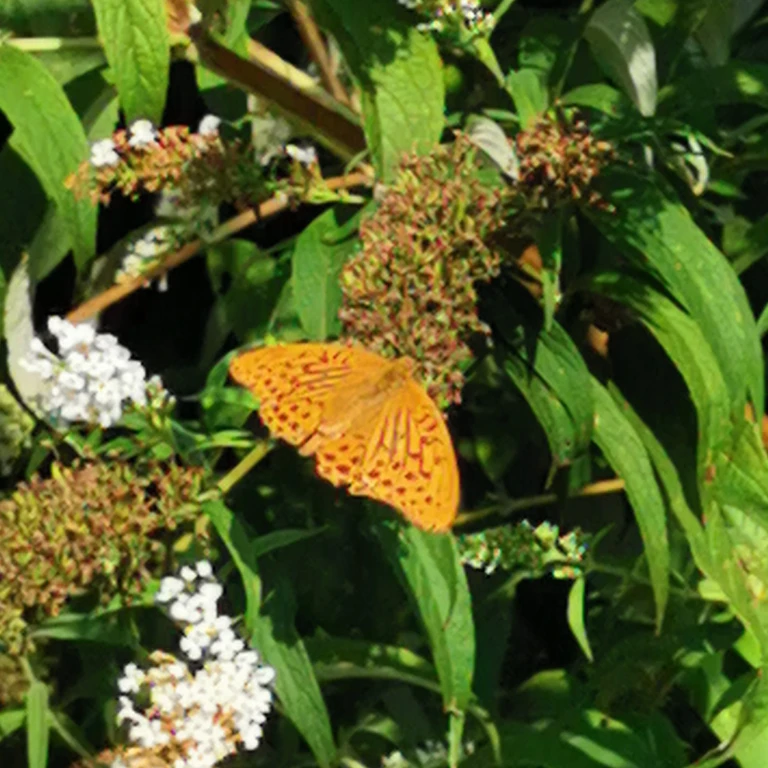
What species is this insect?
Argynnis paphia
